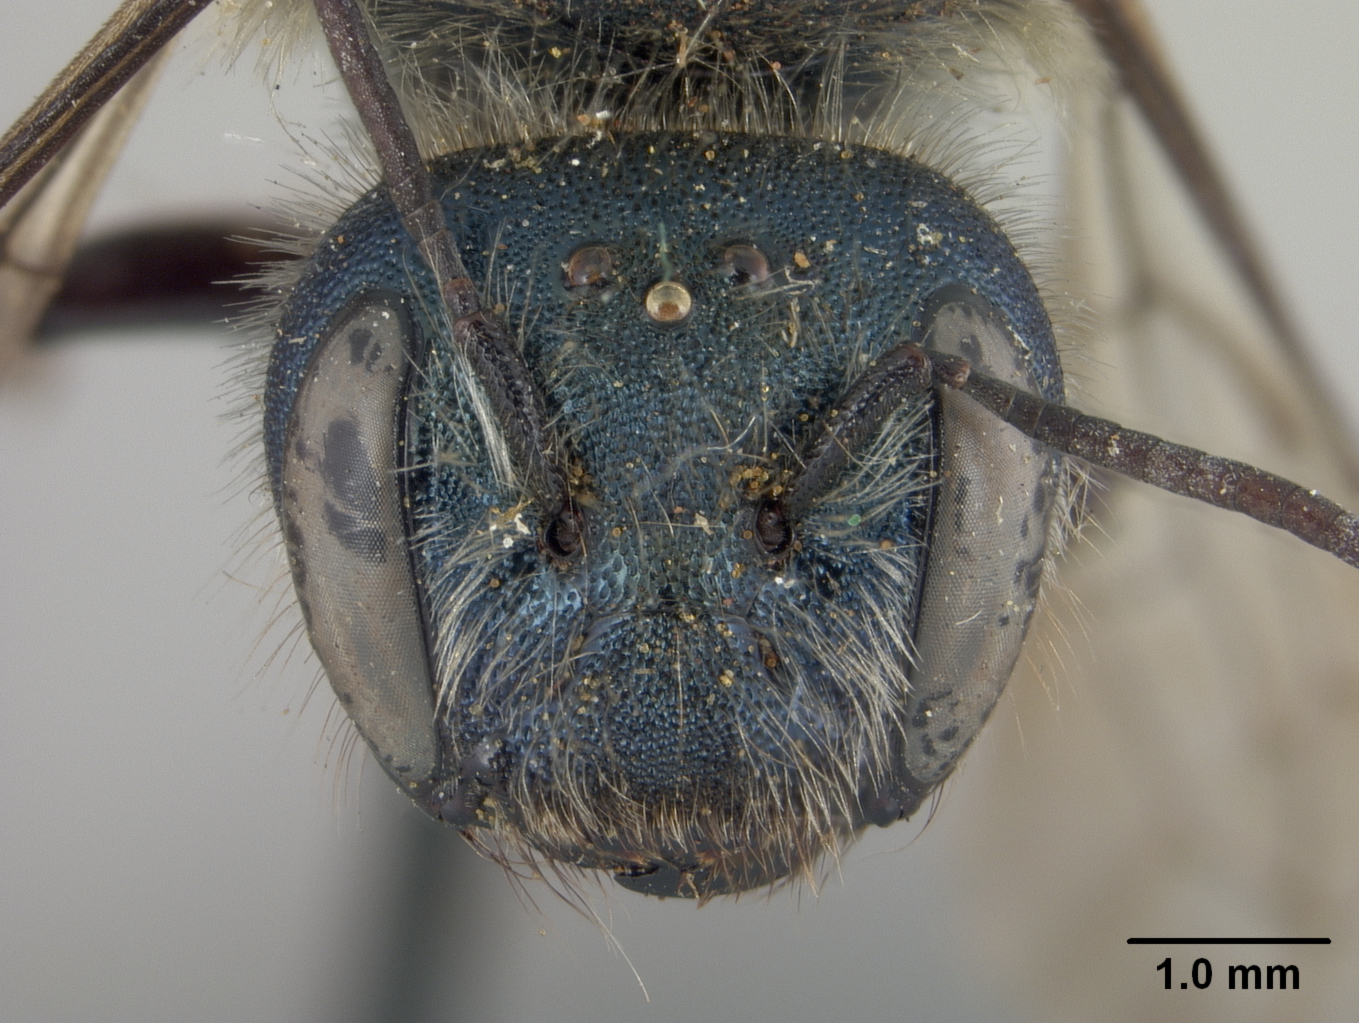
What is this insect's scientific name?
Osmia felti
